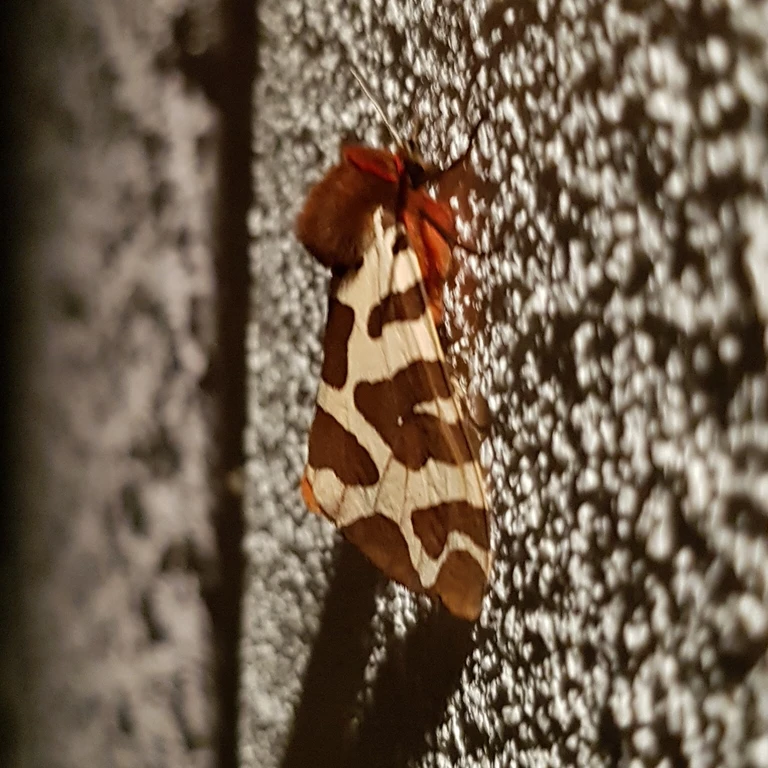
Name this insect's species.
Arctia caja
